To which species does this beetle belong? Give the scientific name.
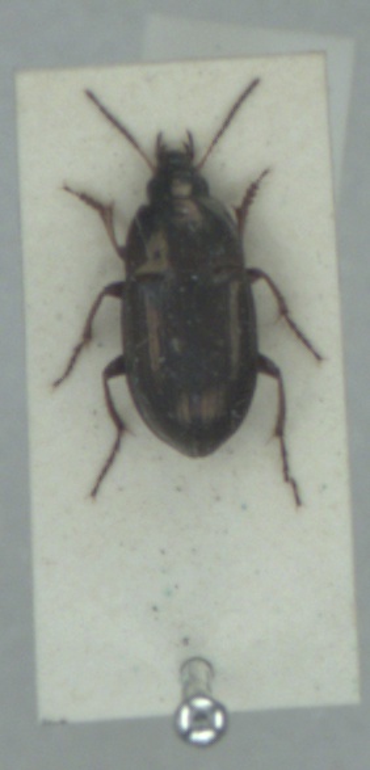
Amara aenea
